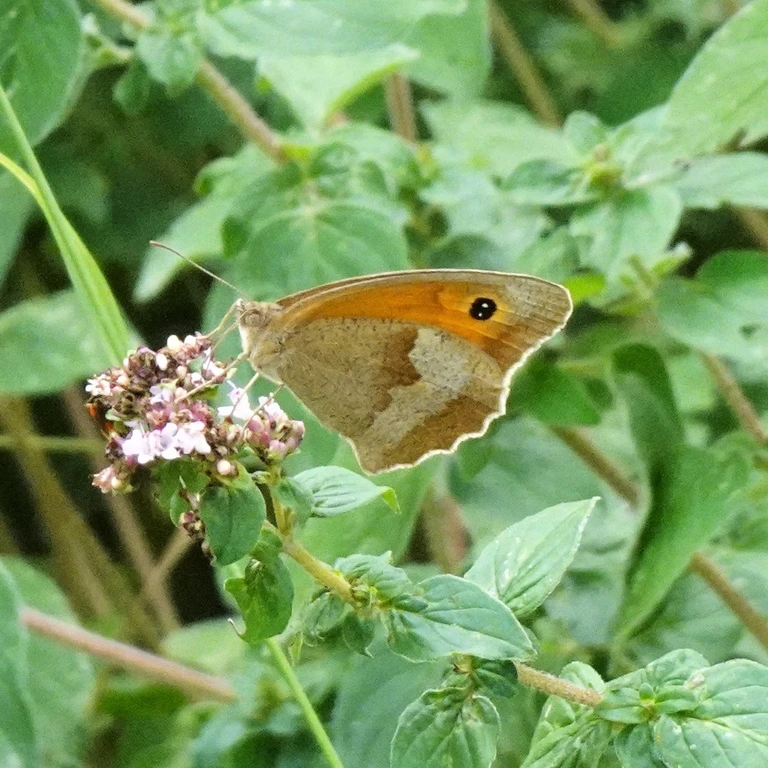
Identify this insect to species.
Maniola jurtina
